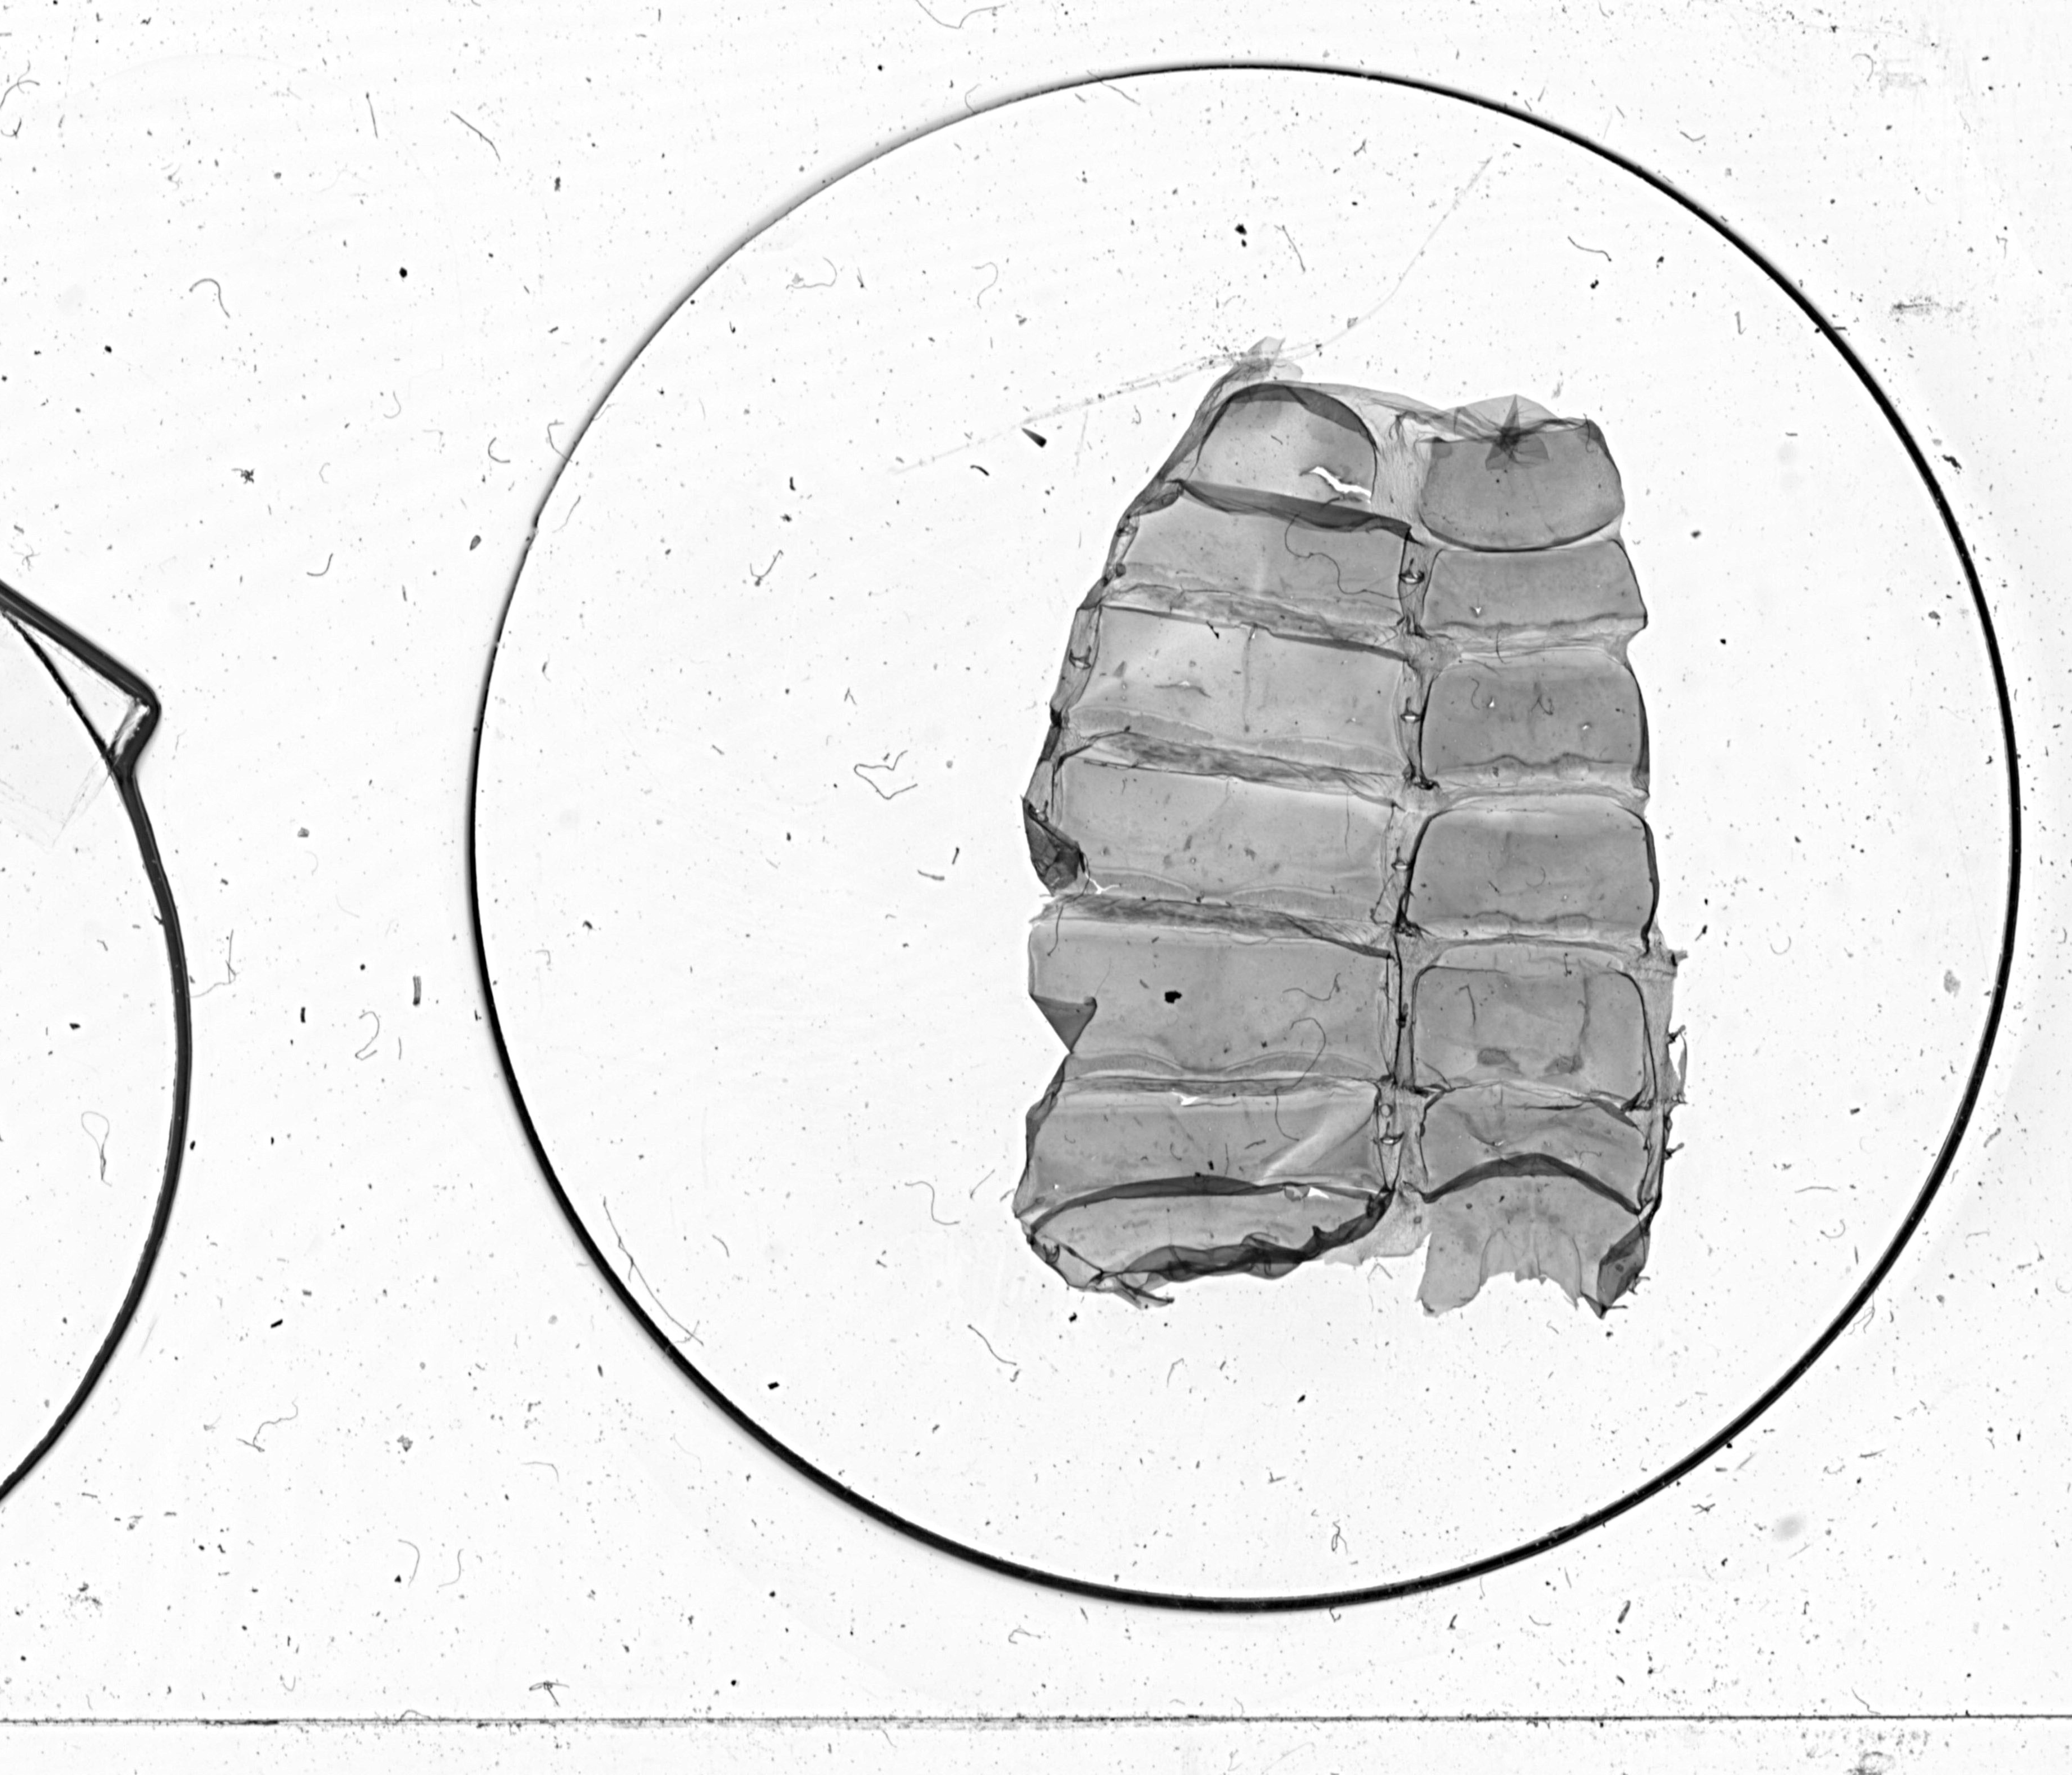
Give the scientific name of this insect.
Urgedra deserta
